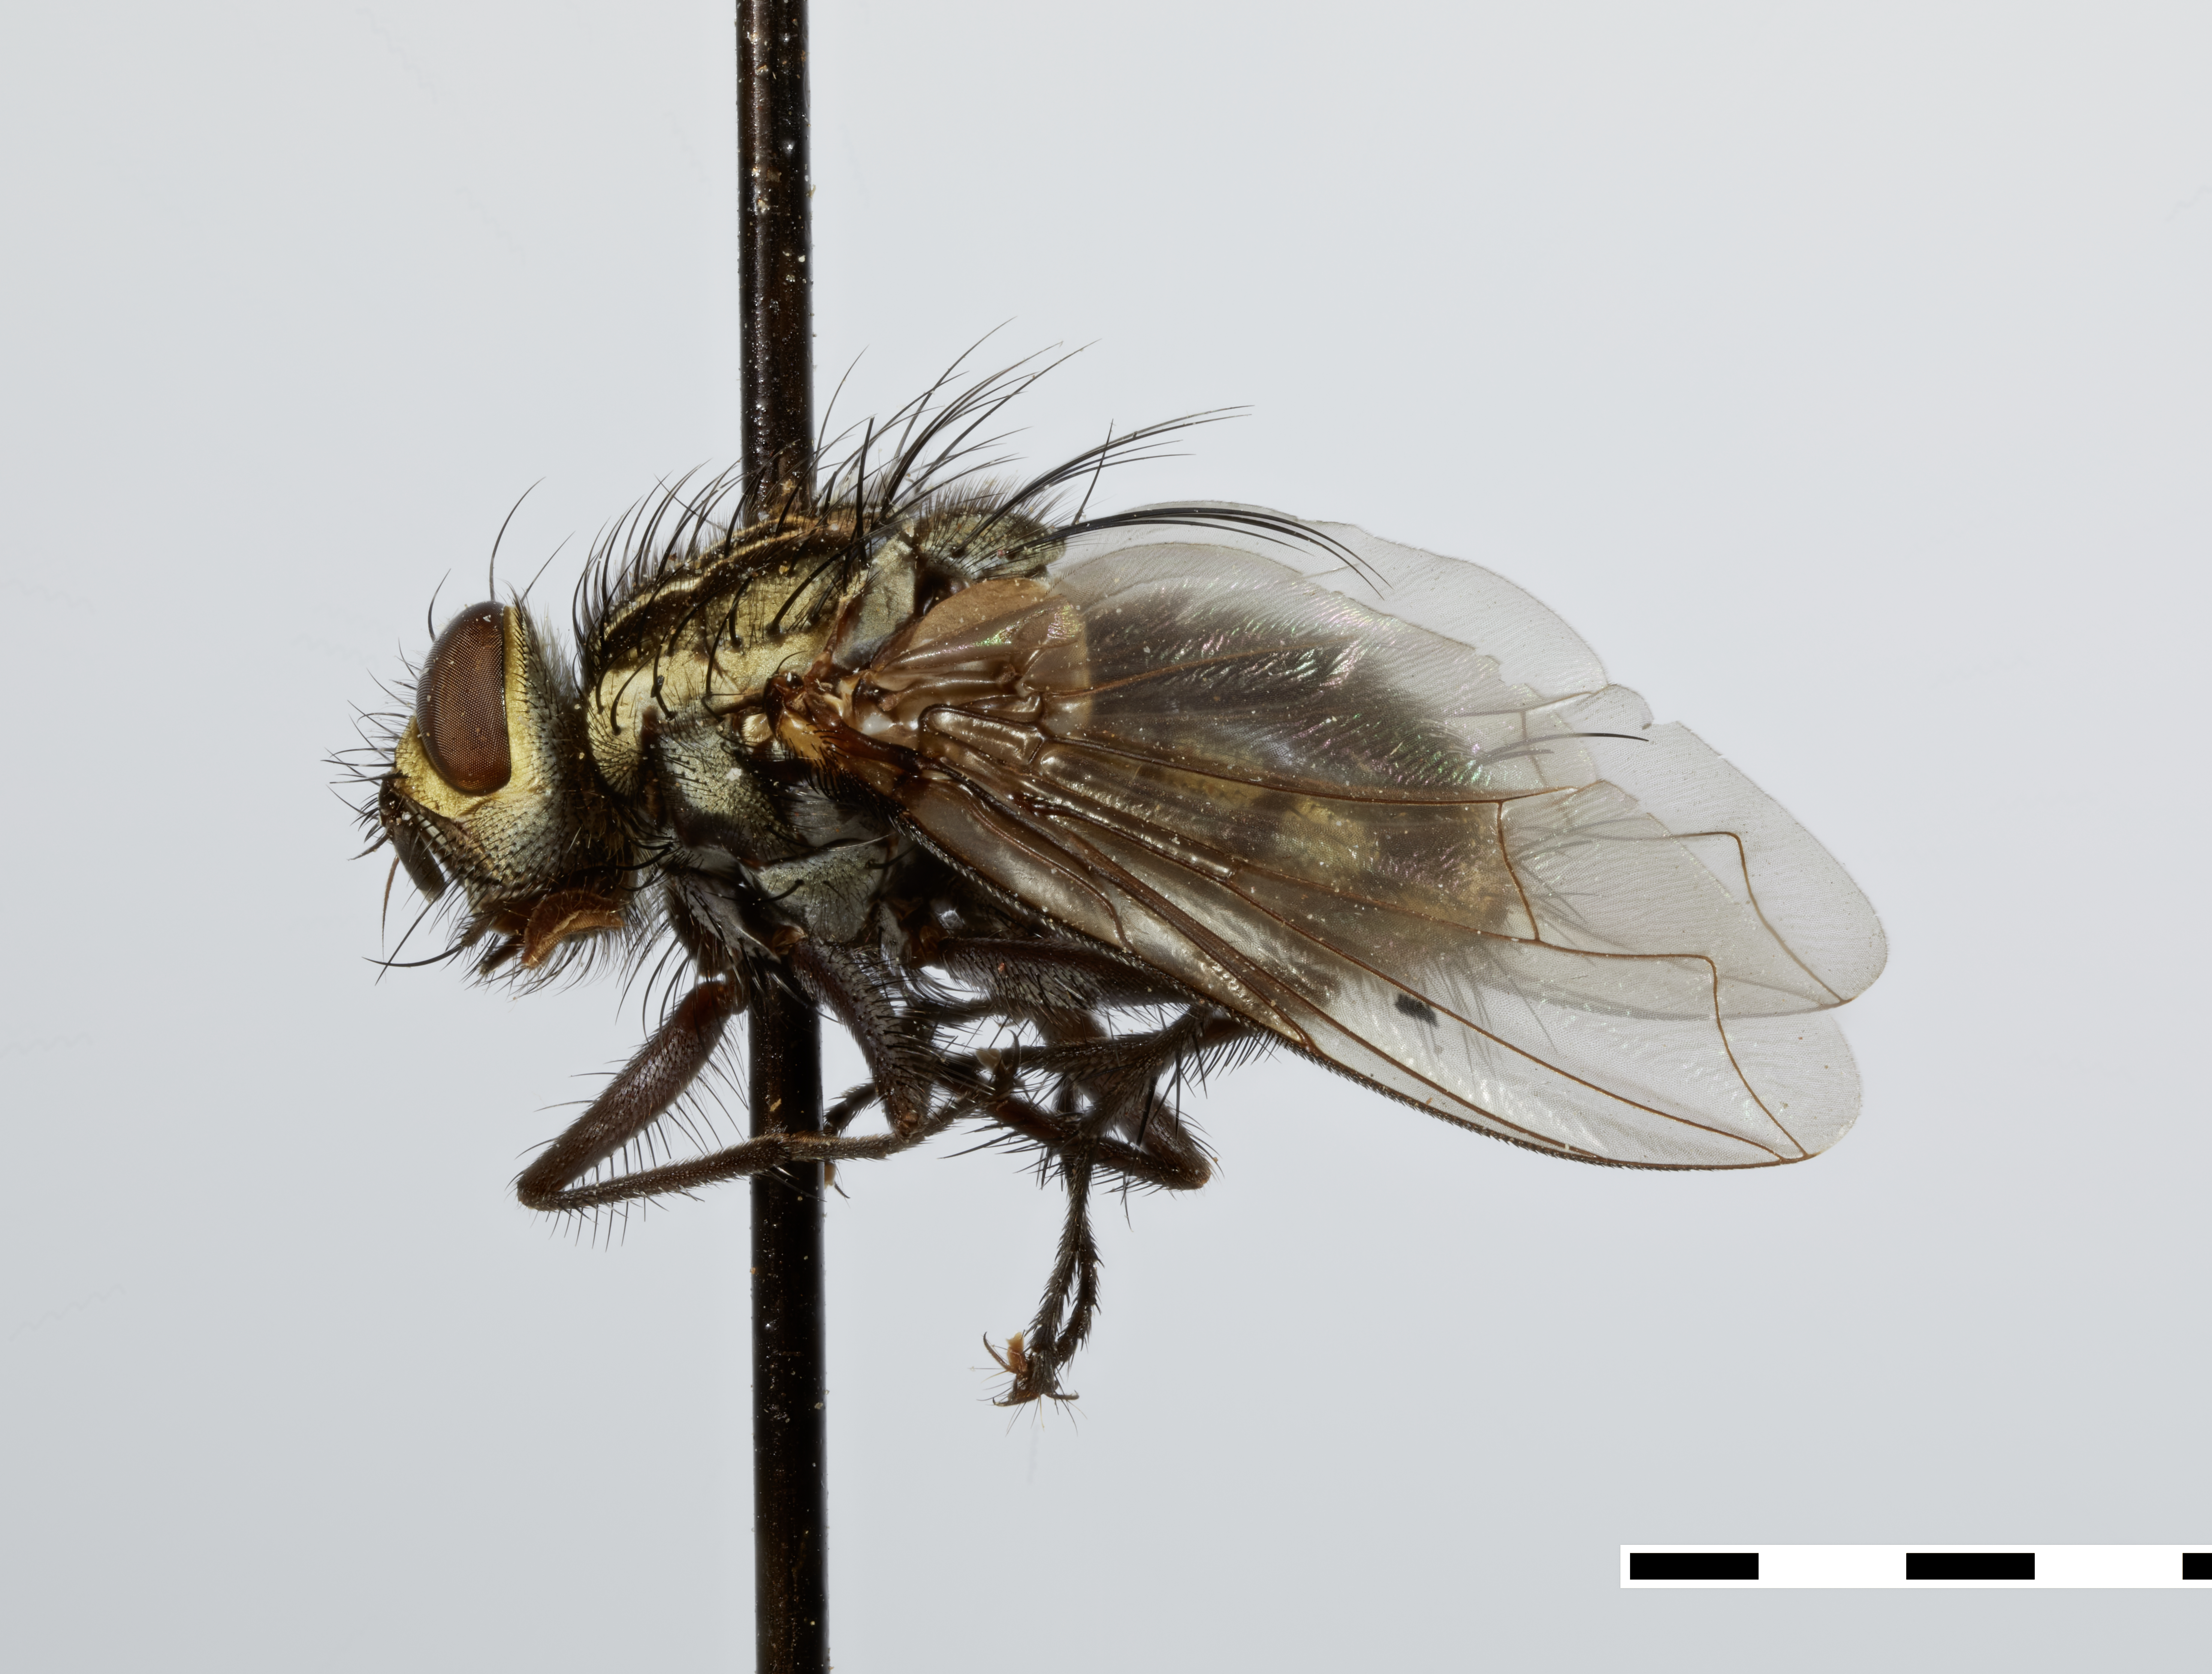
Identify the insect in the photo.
Neopodomyia oralis
